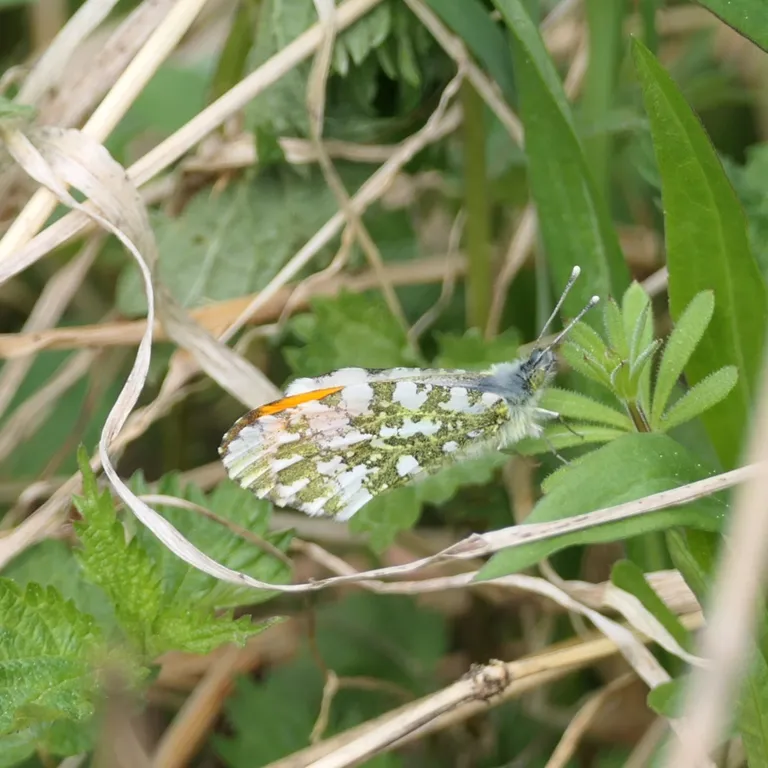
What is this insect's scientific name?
Anthocharis cardamines
